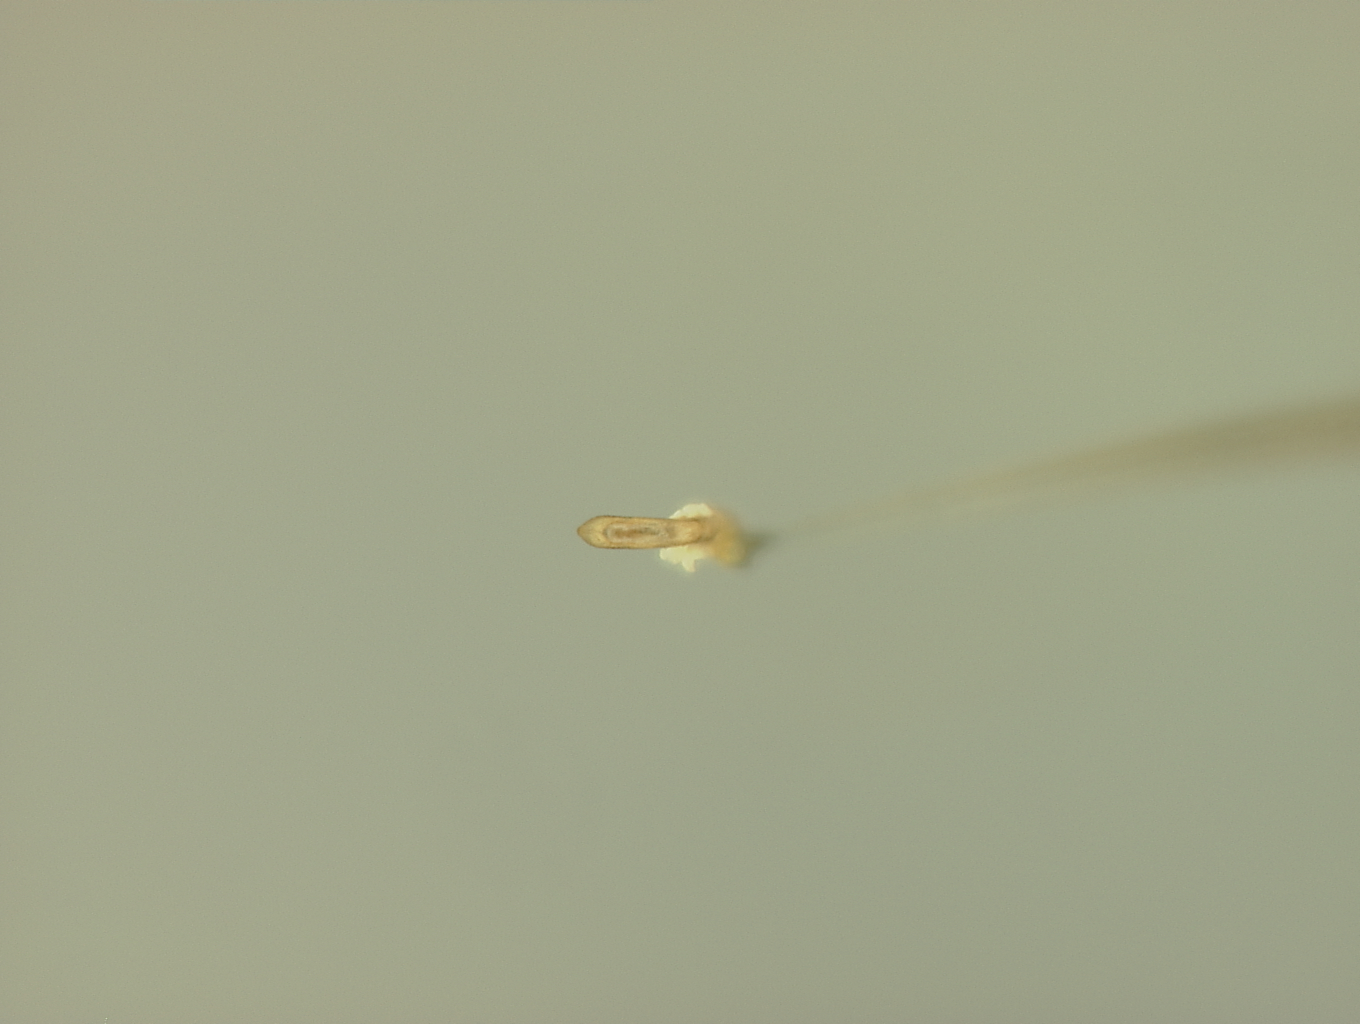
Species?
Aphthona lepta (also Longitarsus lepta)
